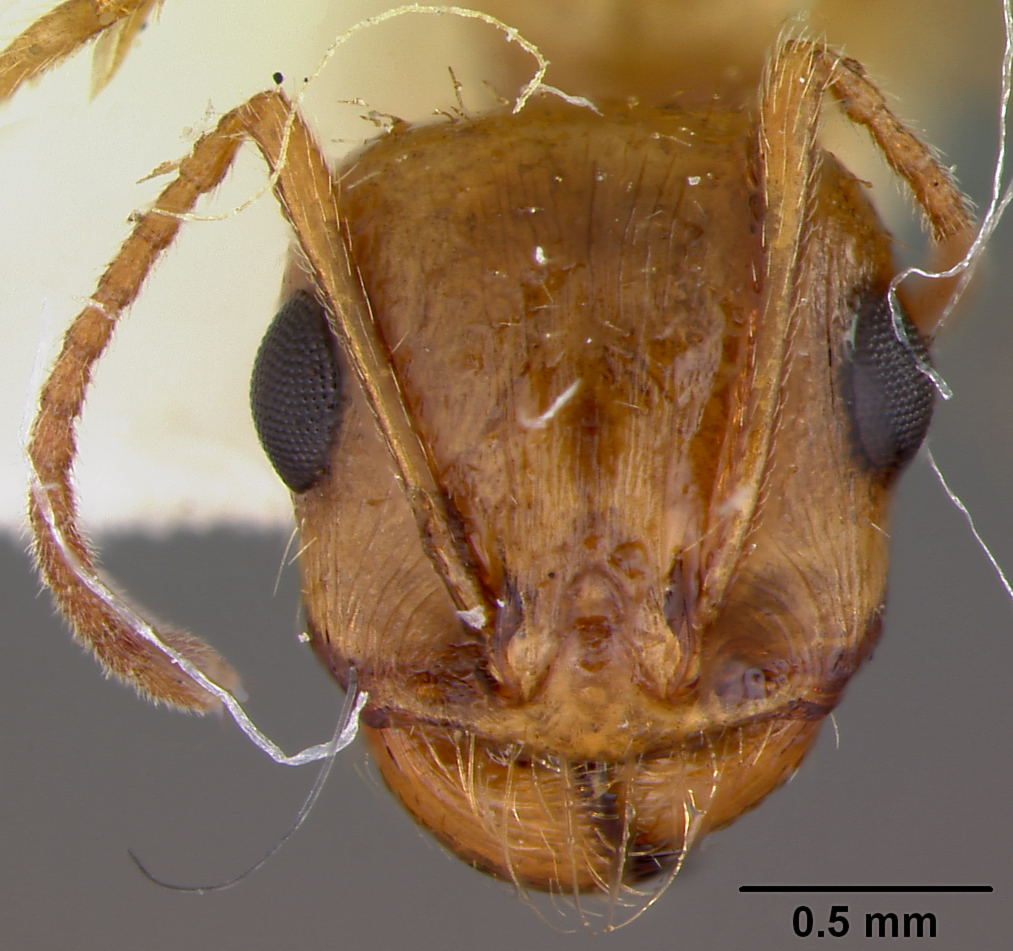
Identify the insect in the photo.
Veromessor lariversi
